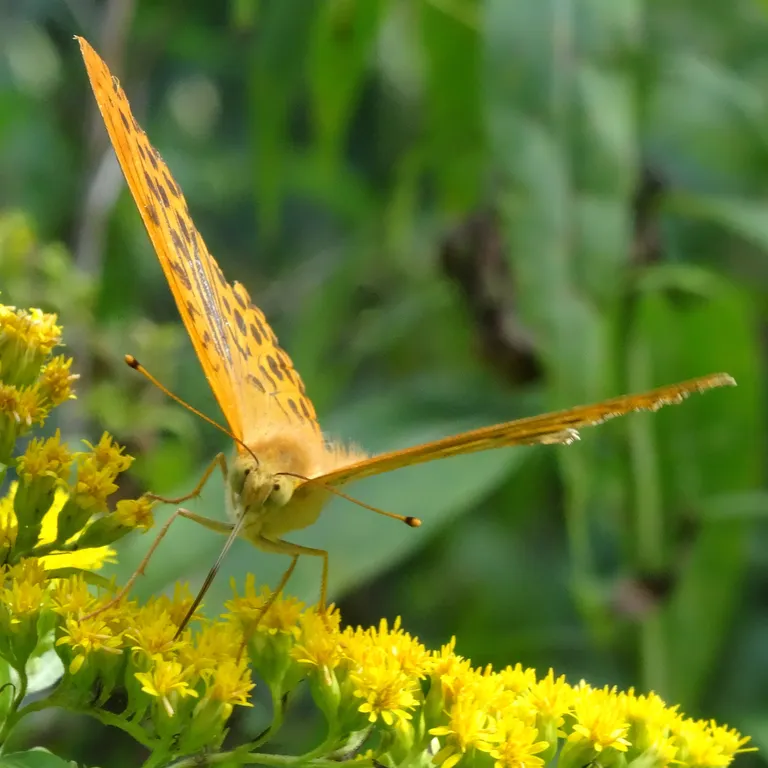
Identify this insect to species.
Argynnis paphia
